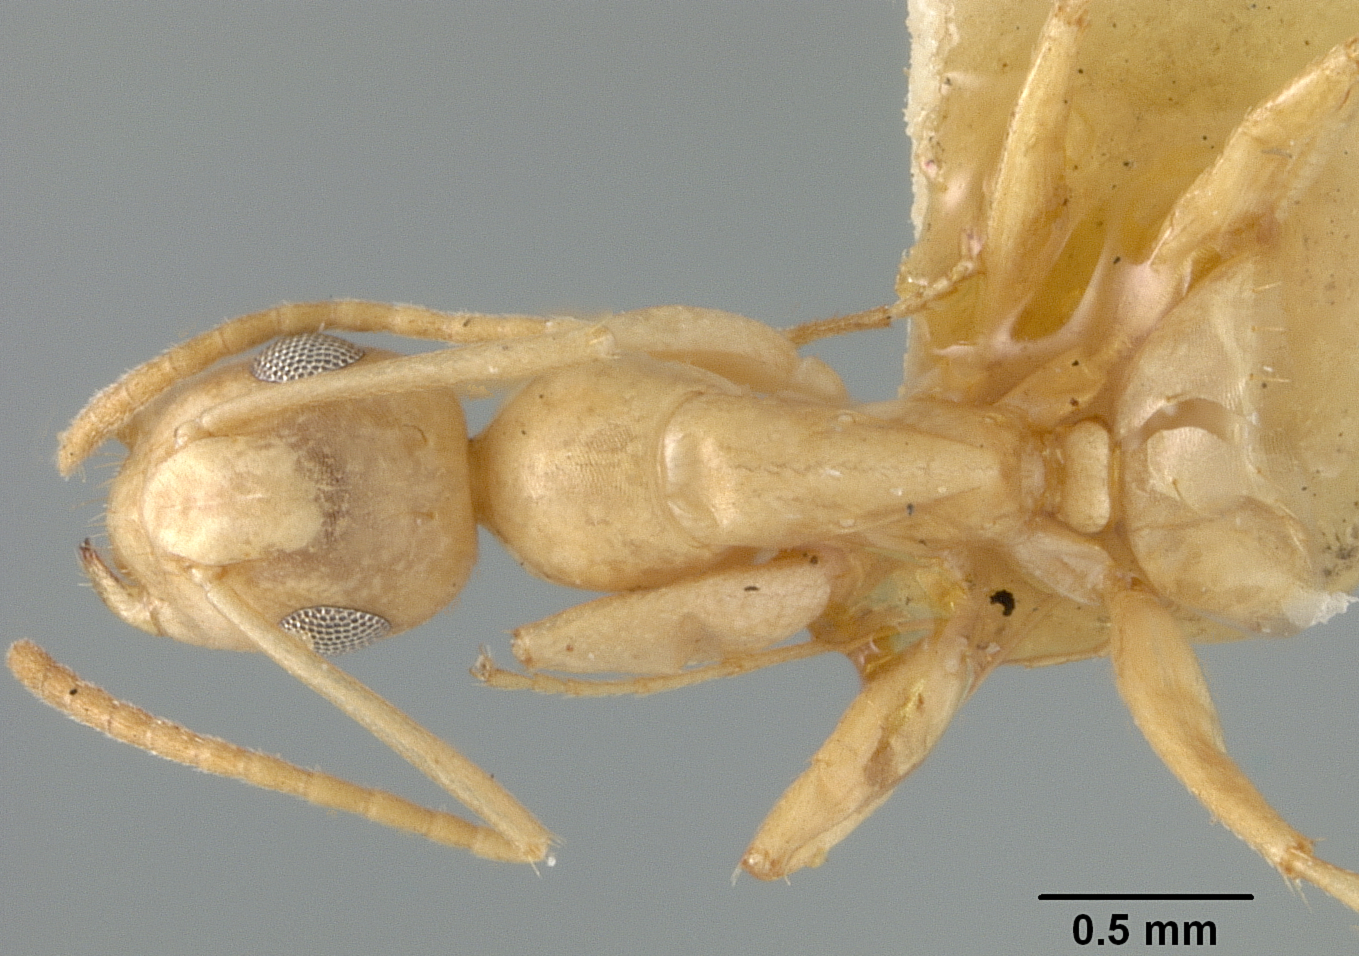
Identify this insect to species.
Camponotus elysii
